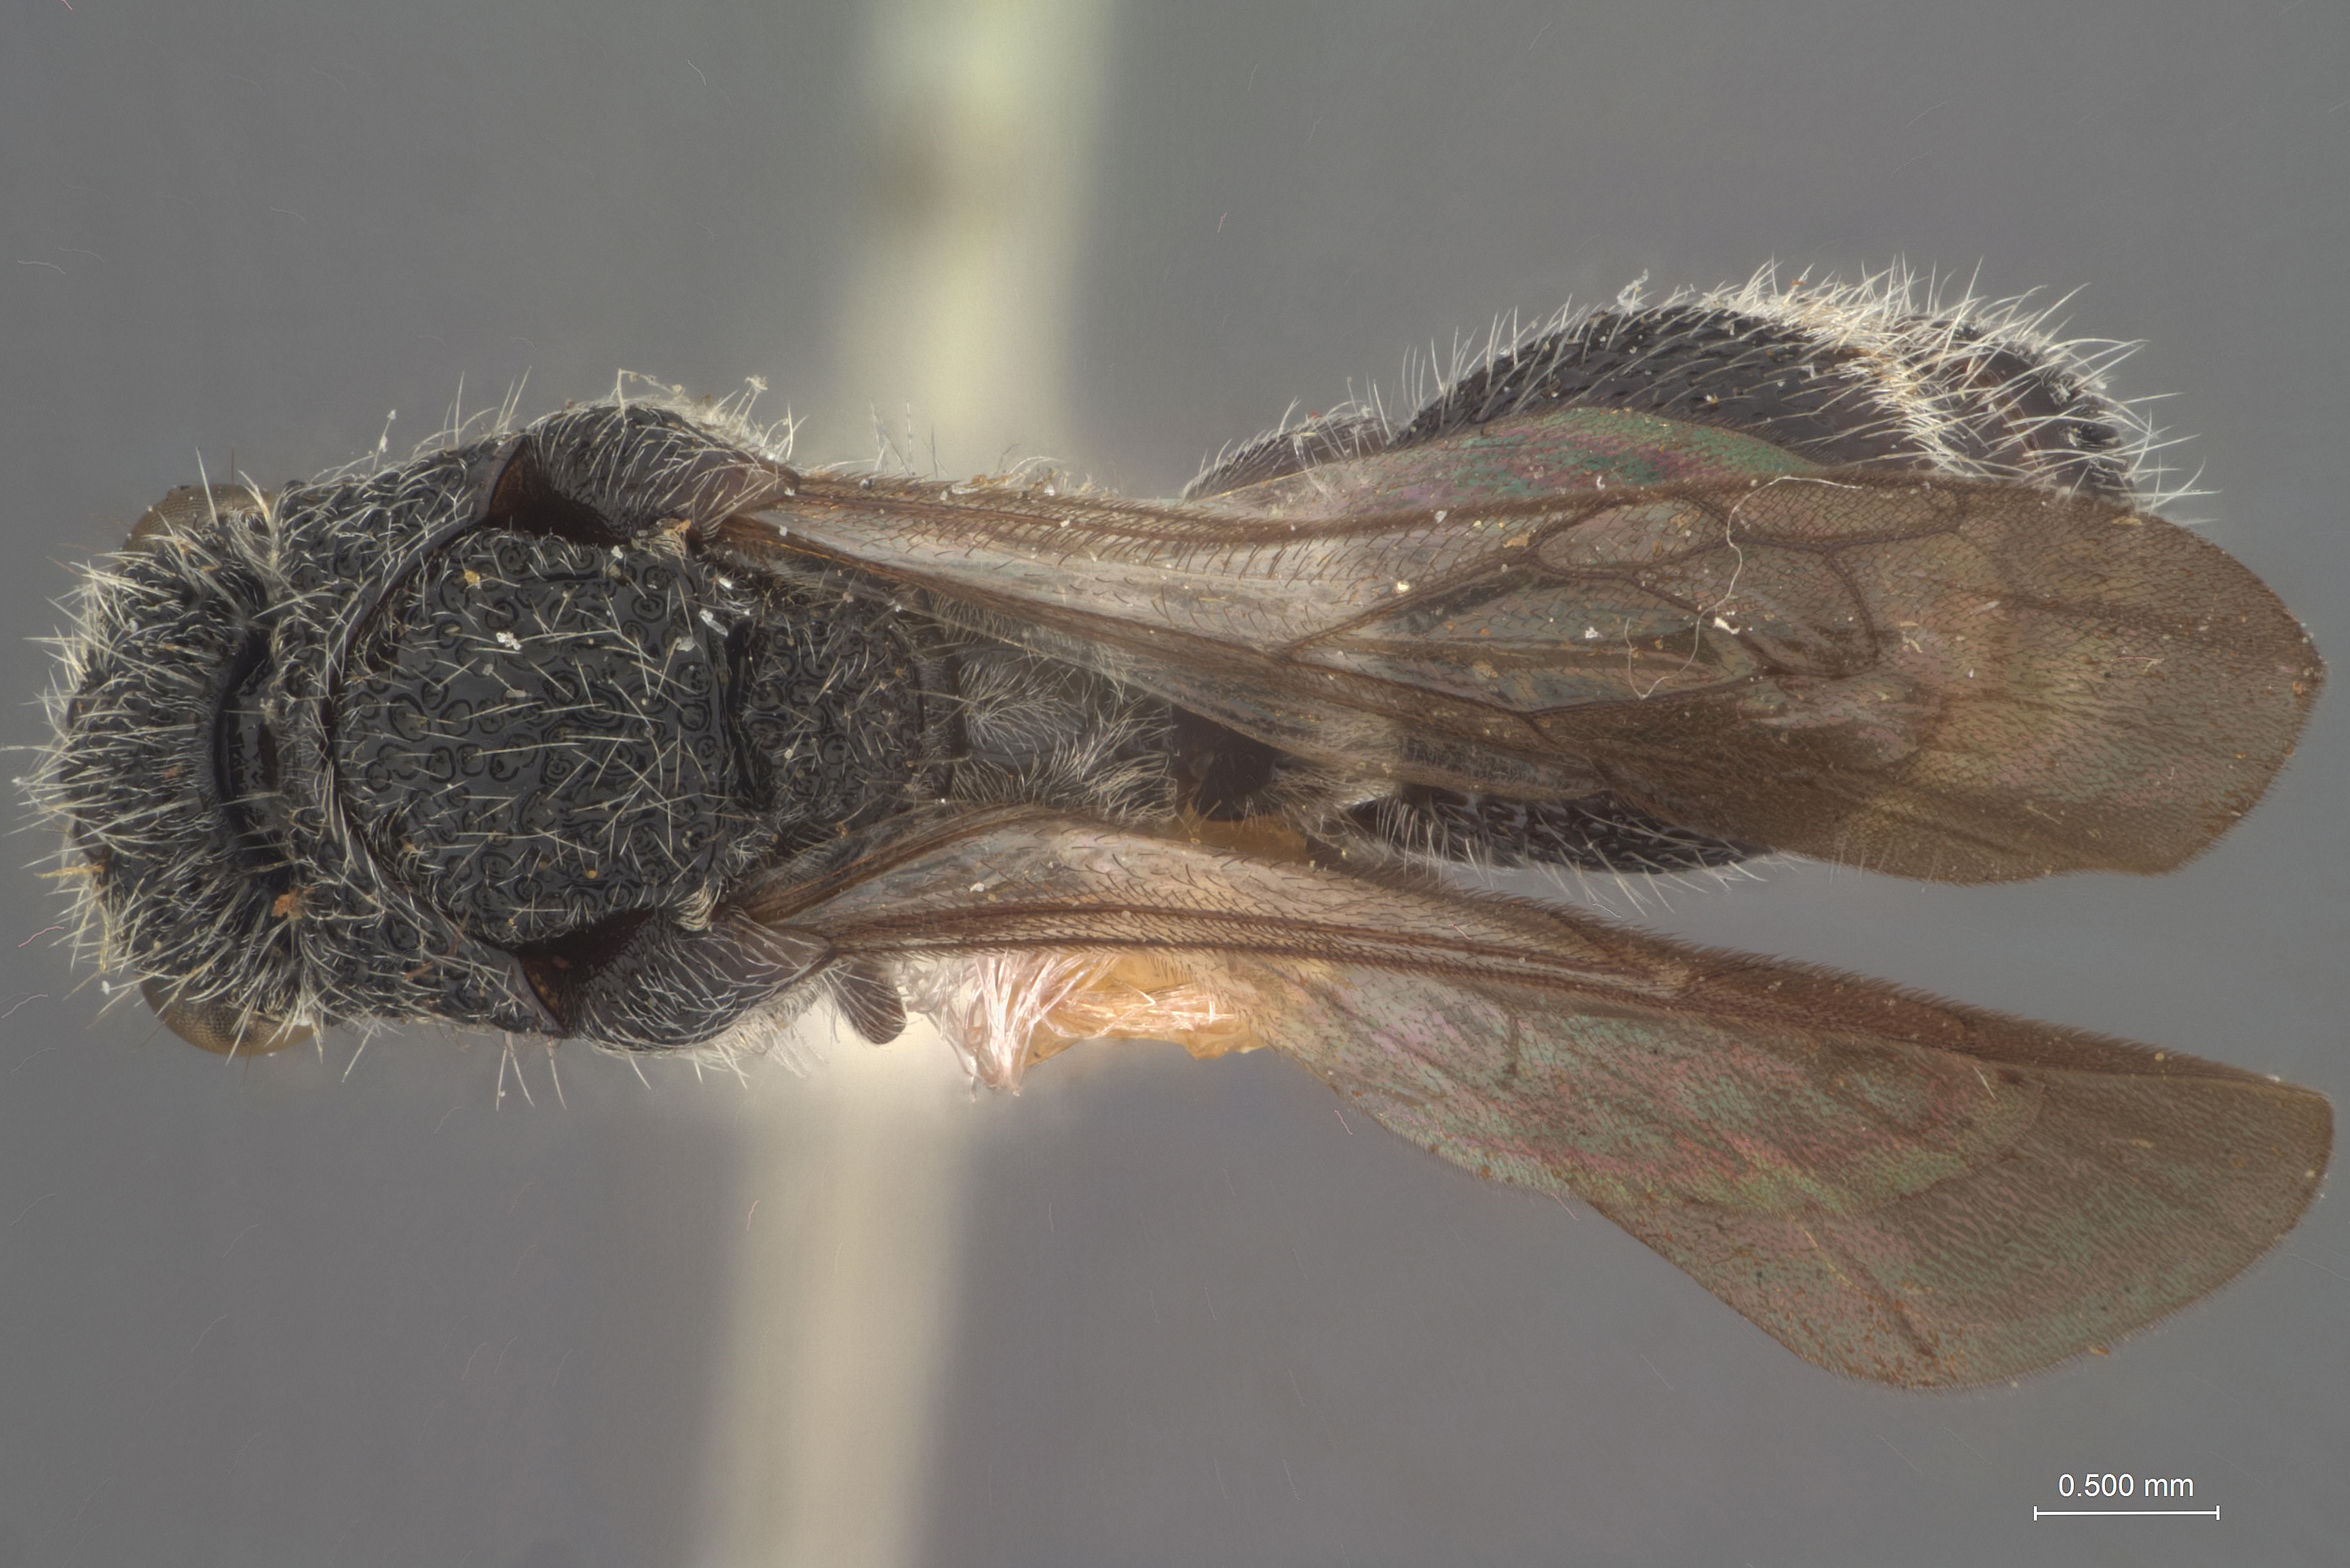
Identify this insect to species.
Ephuta confusa
